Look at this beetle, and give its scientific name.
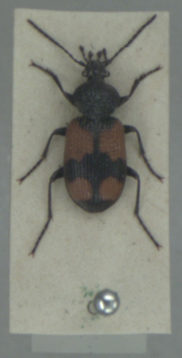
Panagaeus cruxmajor
